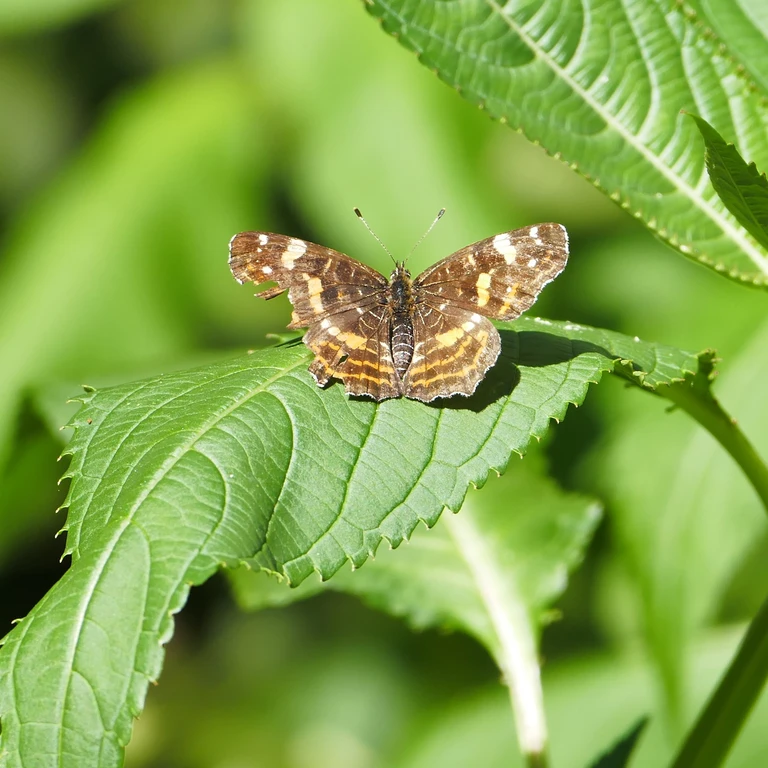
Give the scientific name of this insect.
Araschnia levana
